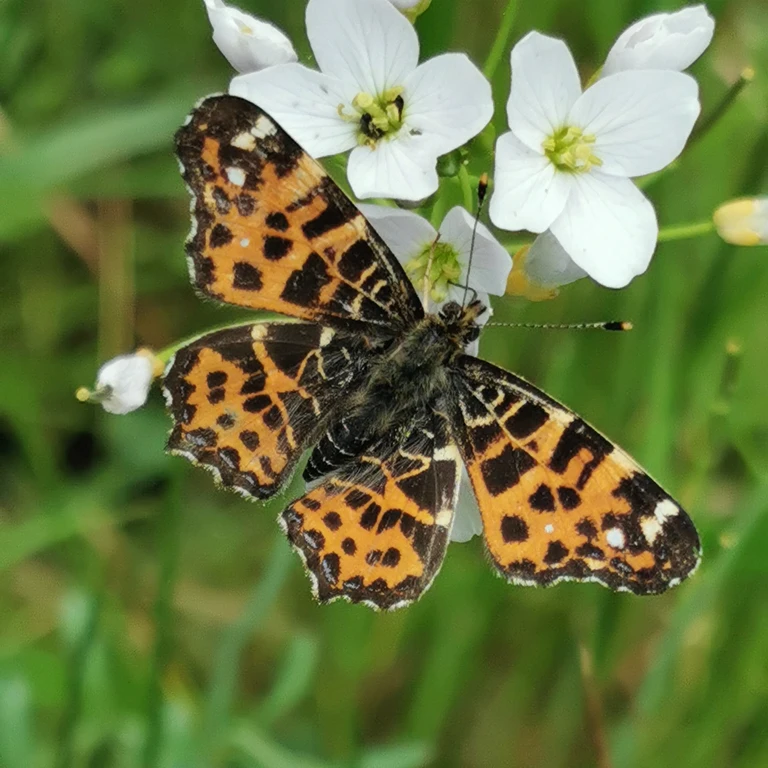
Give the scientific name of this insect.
Araschnia levana
